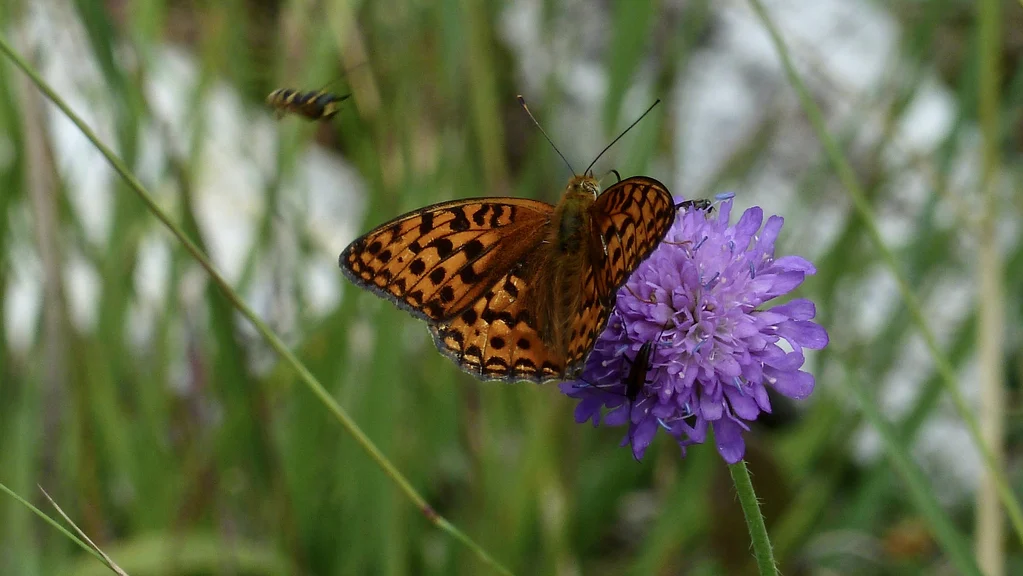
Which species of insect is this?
Fabriciana adippe
